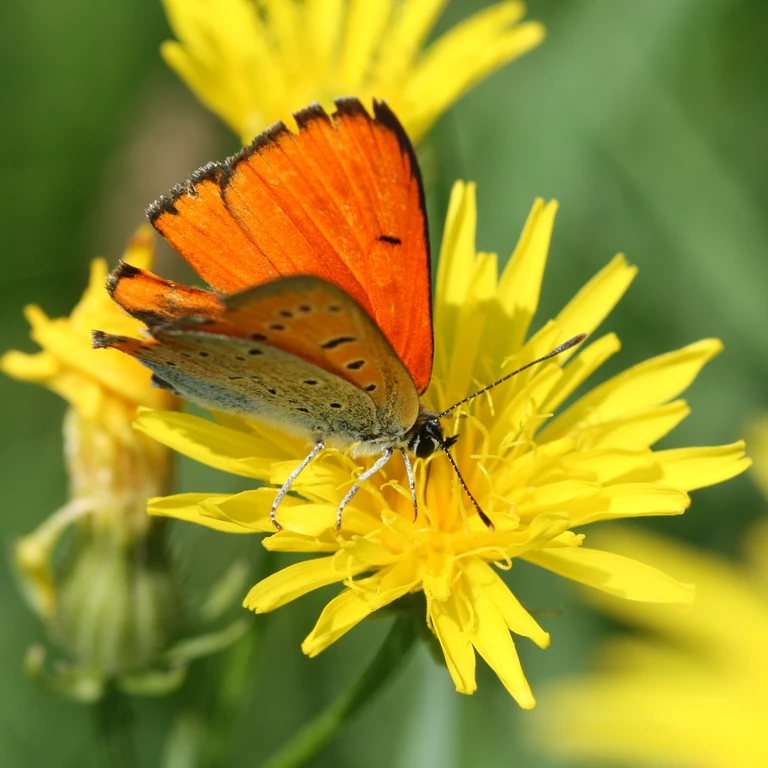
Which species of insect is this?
Lycaena dispar
